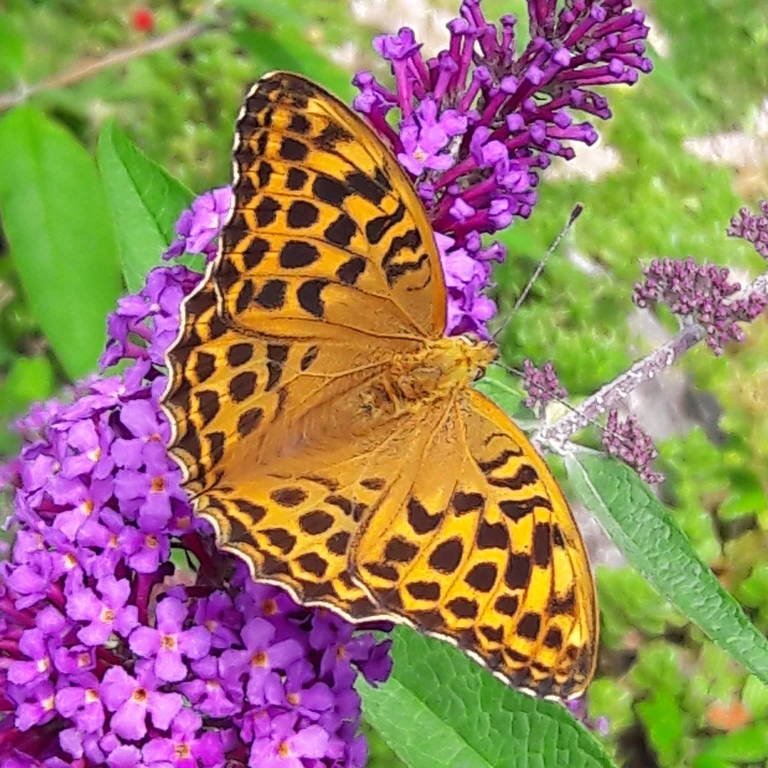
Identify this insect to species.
Argynnis paphia
